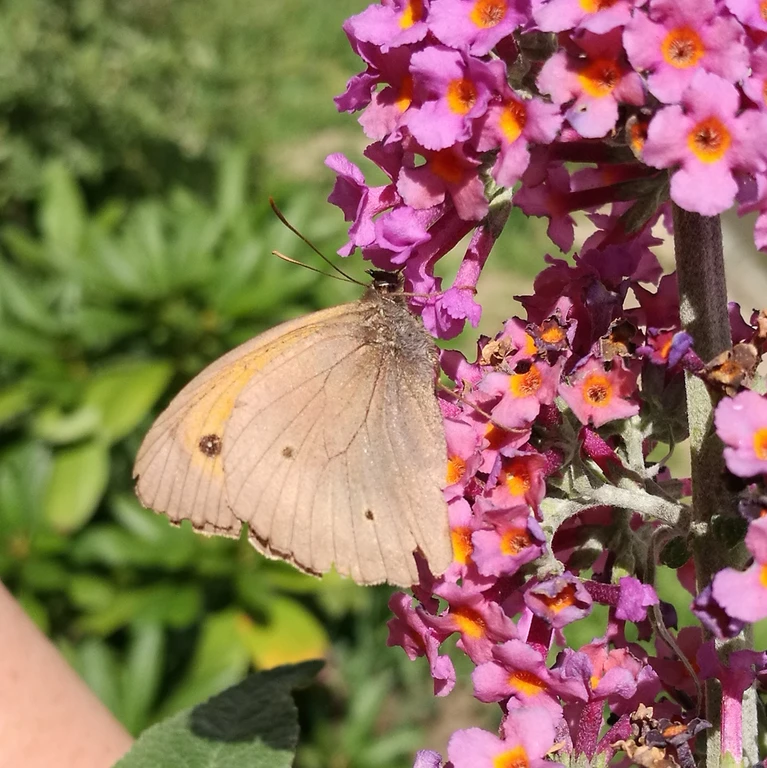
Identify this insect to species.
Maniola jurtina
